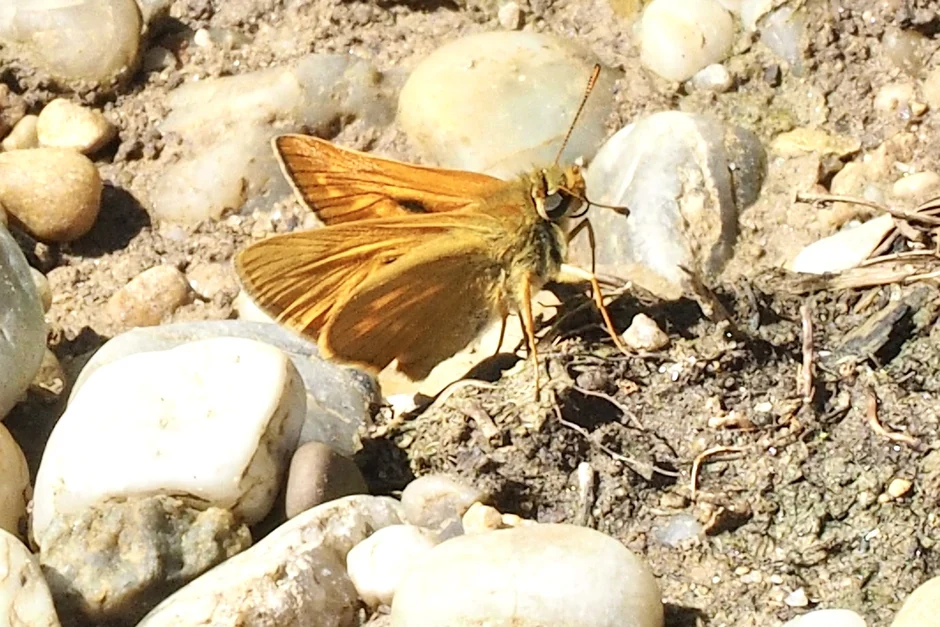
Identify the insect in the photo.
Ochlodes sylvanus (also Ochlodes venata)
